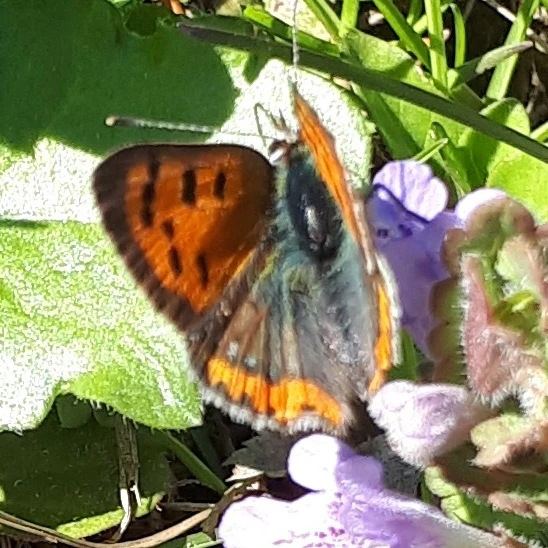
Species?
Lycaena phlaeas
